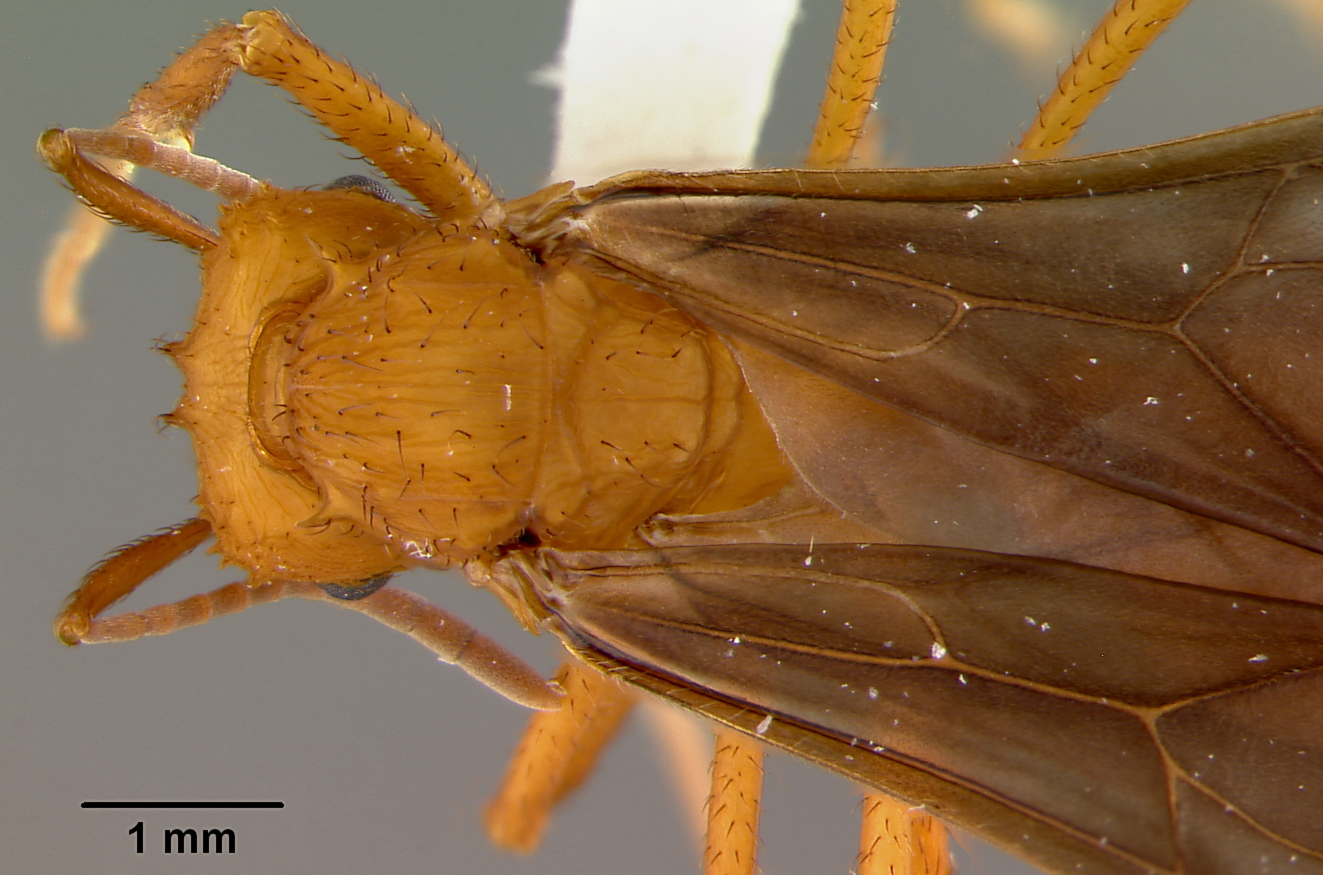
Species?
Acromyrmex insinuator
